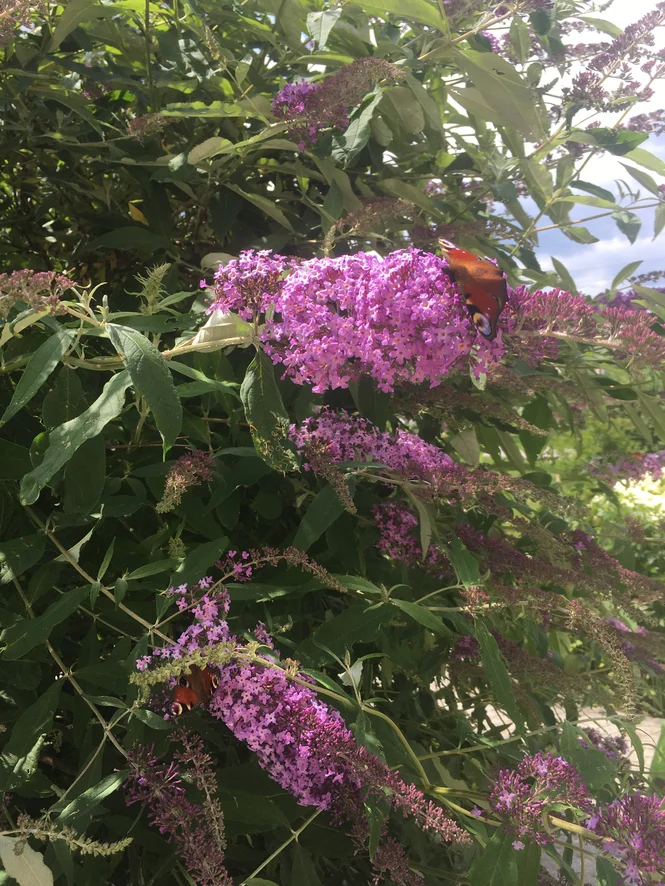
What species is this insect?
Aglais io
